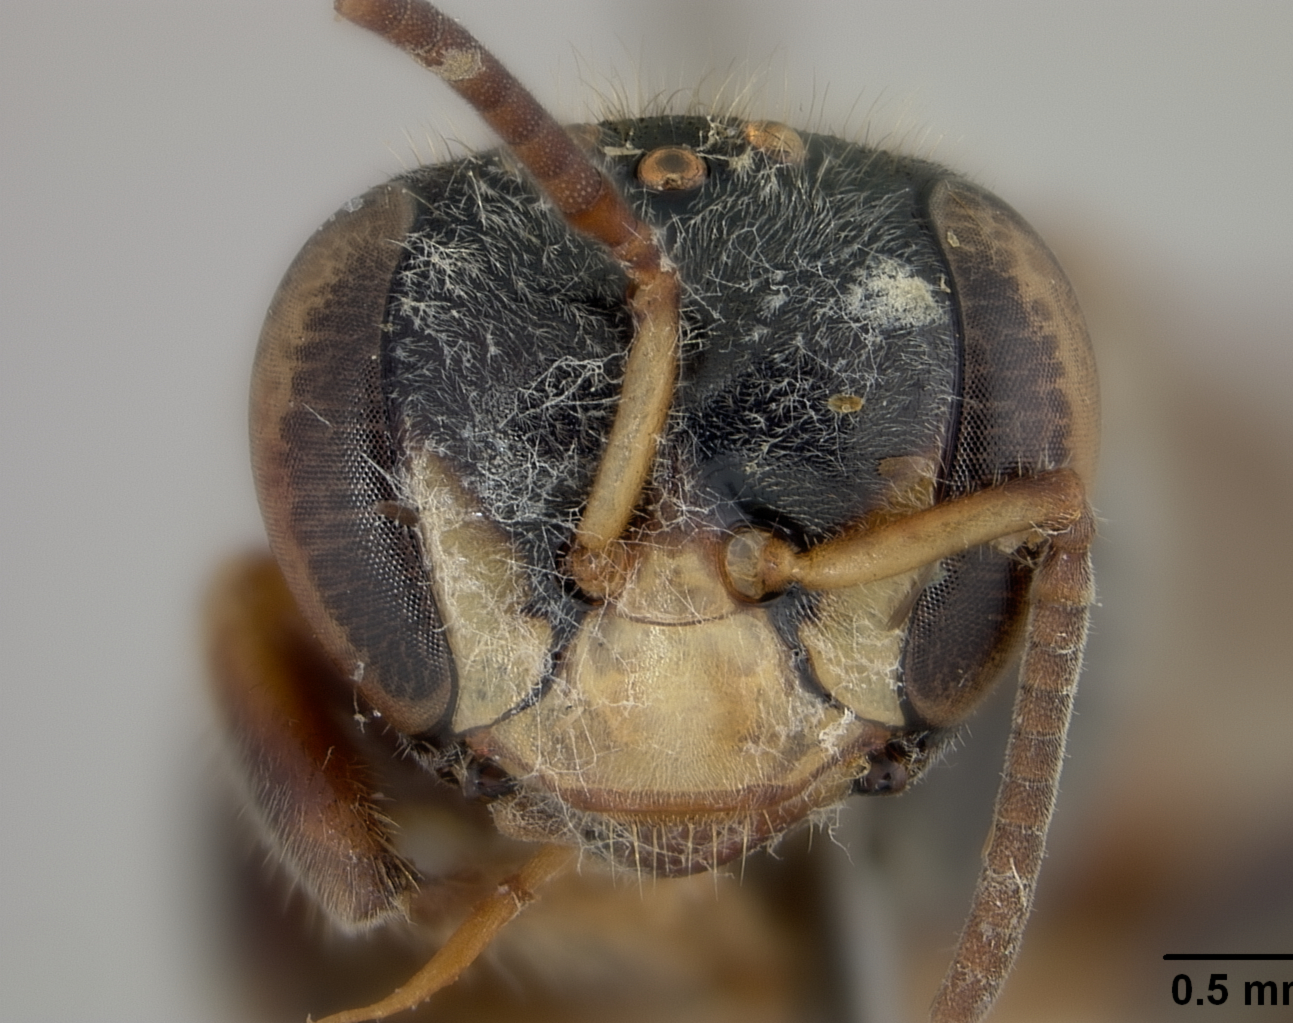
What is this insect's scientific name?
Meliponula roubiki
